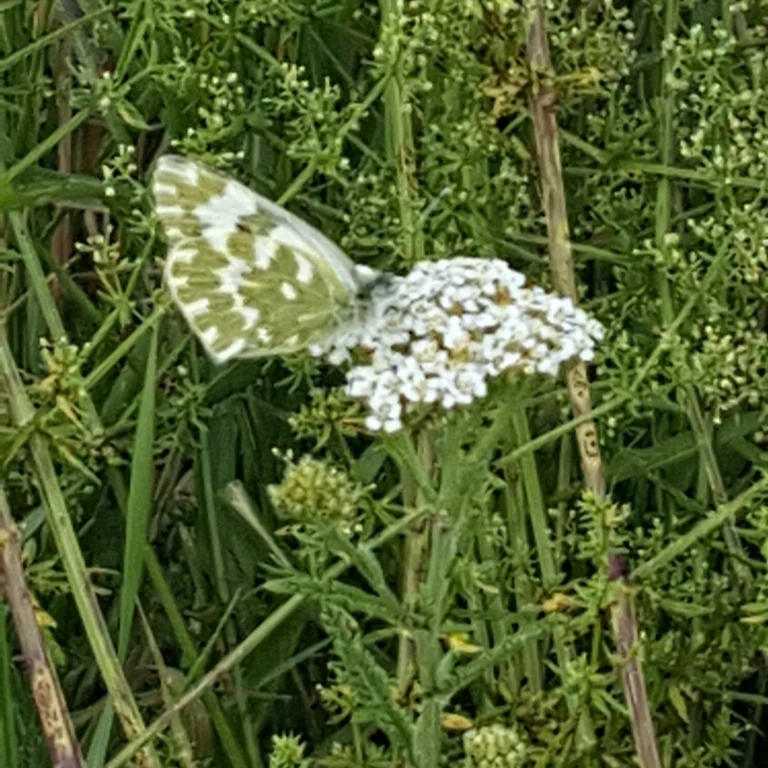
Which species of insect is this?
Pontia edusa
